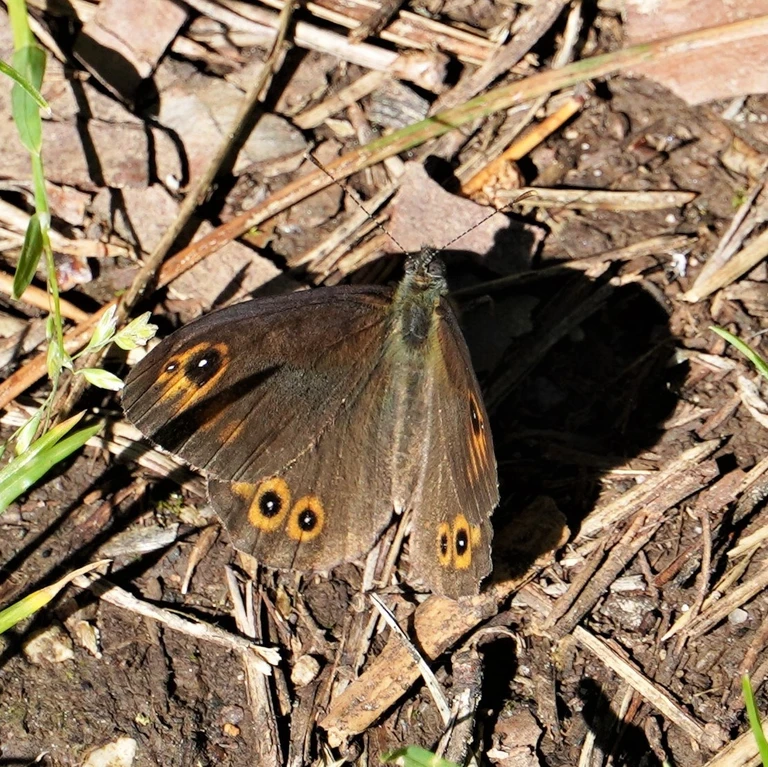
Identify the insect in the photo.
Lasiommata maera (also Pararge maera)
